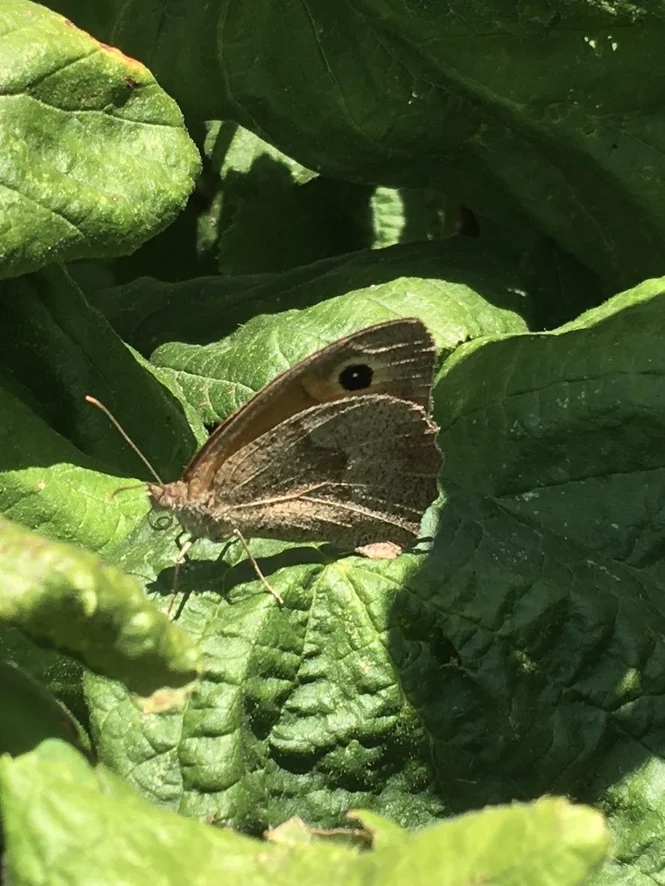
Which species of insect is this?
Maniola jurtina
